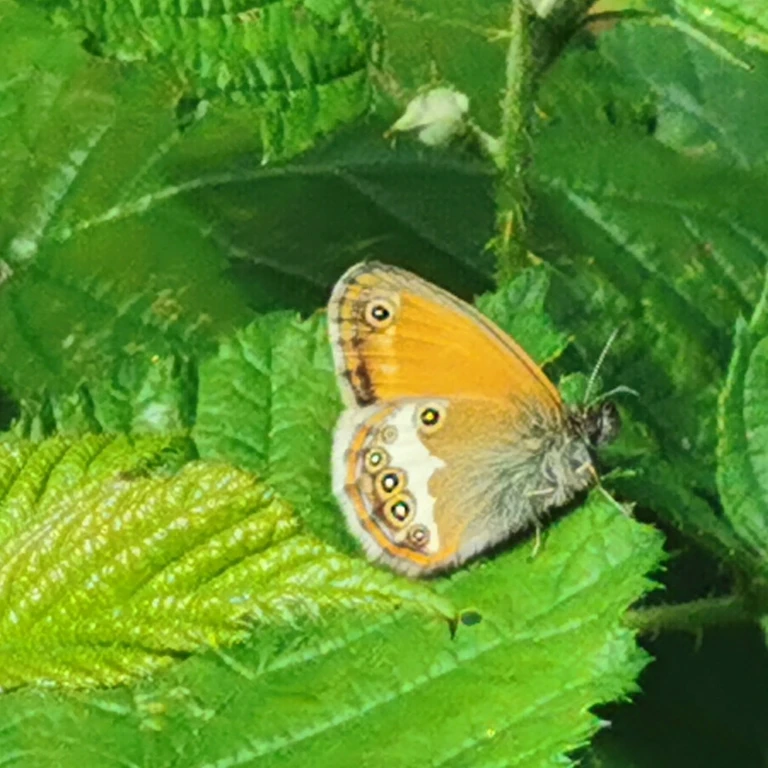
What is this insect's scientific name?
Coenonympha arcania
